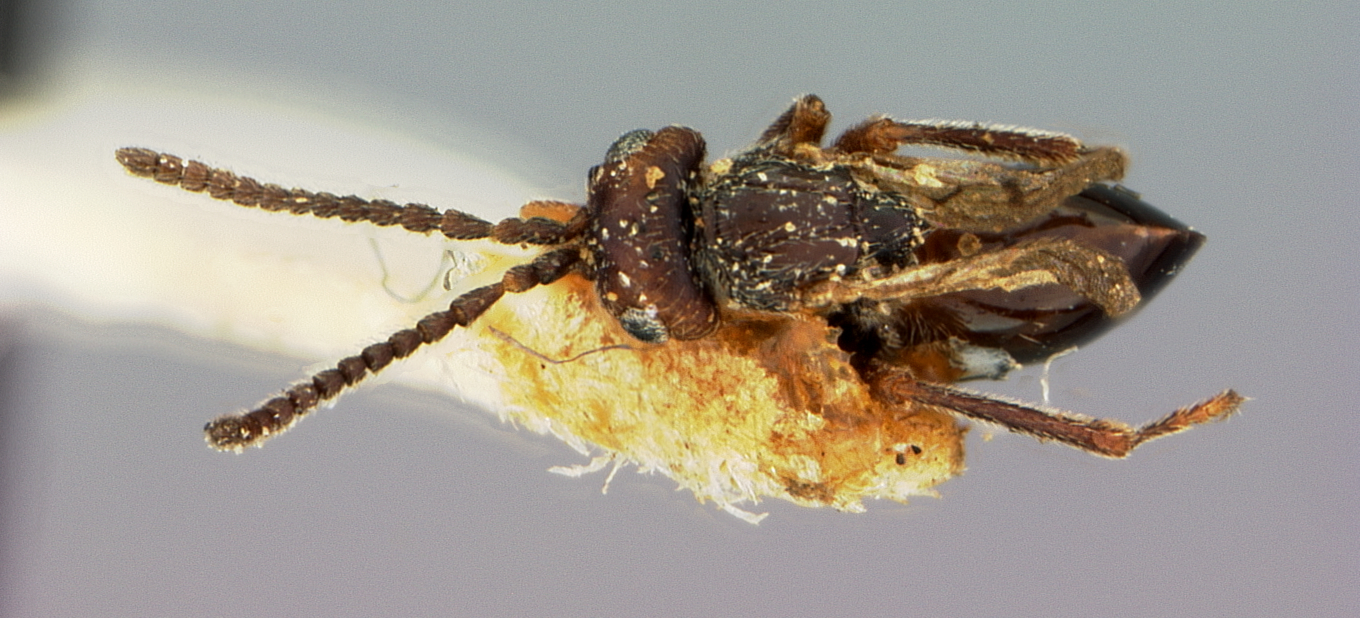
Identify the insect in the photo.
Xanthoteras mediocre
